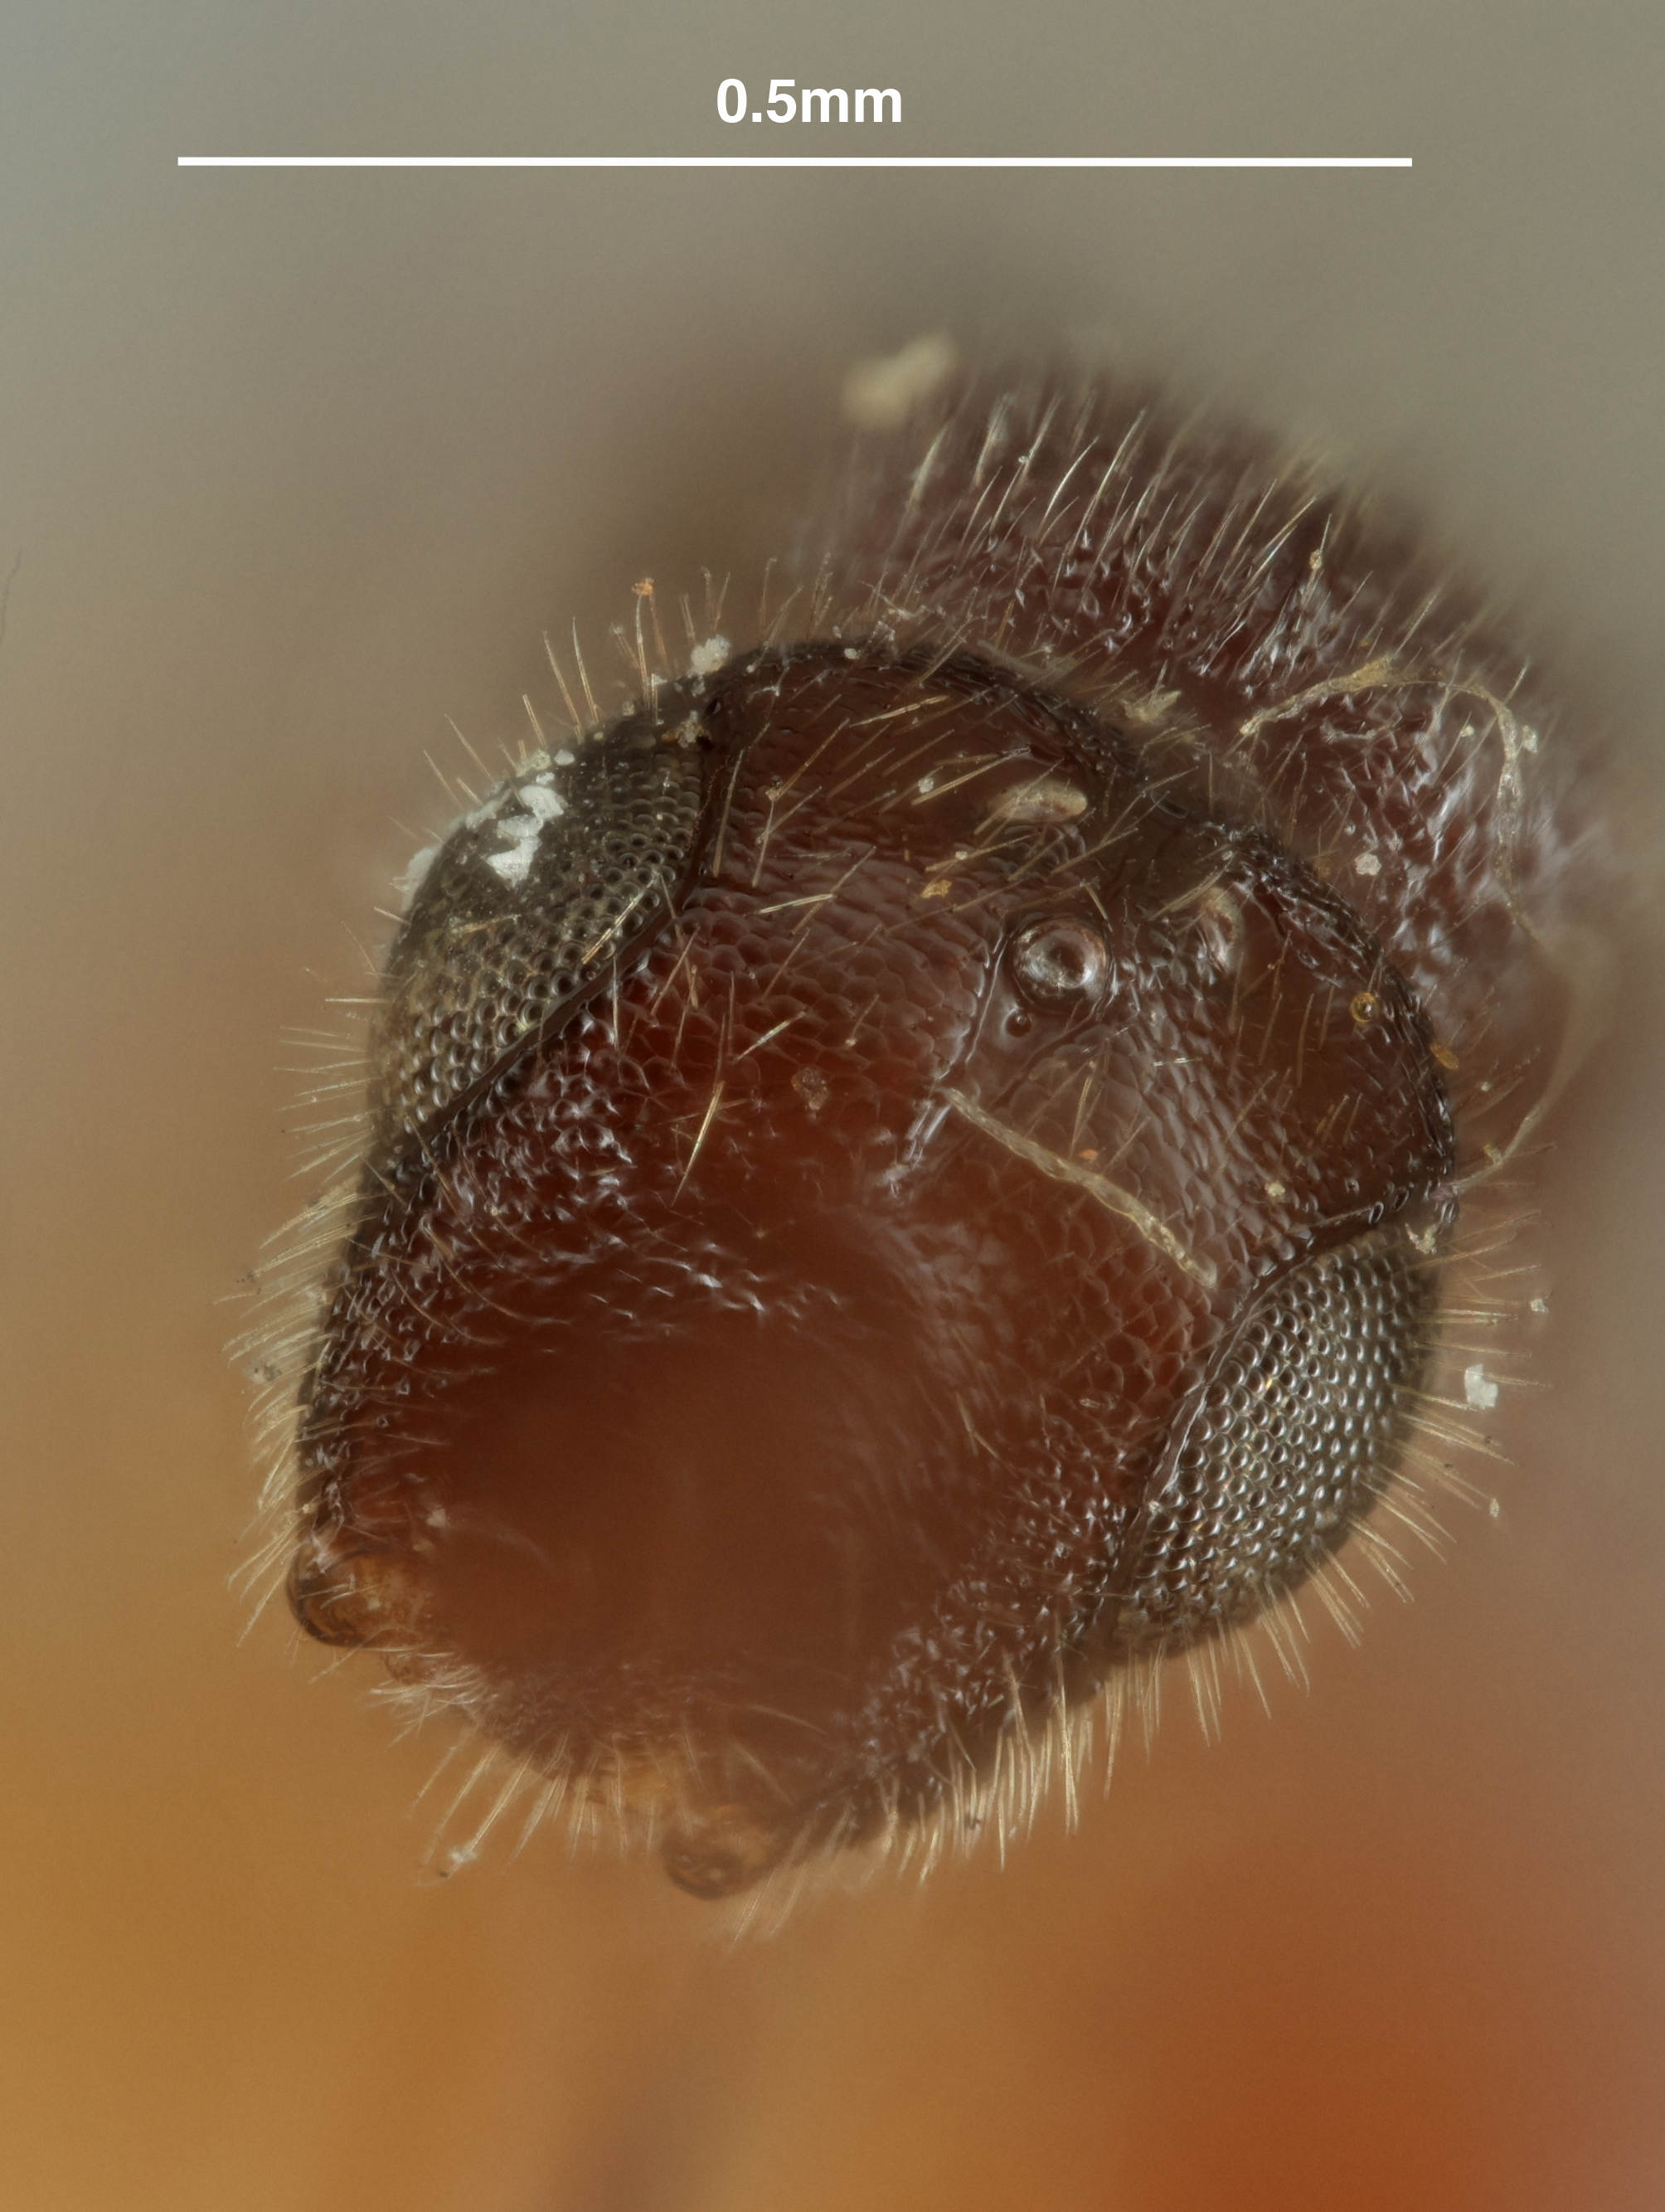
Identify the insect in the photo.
Ceraphron carinatus
